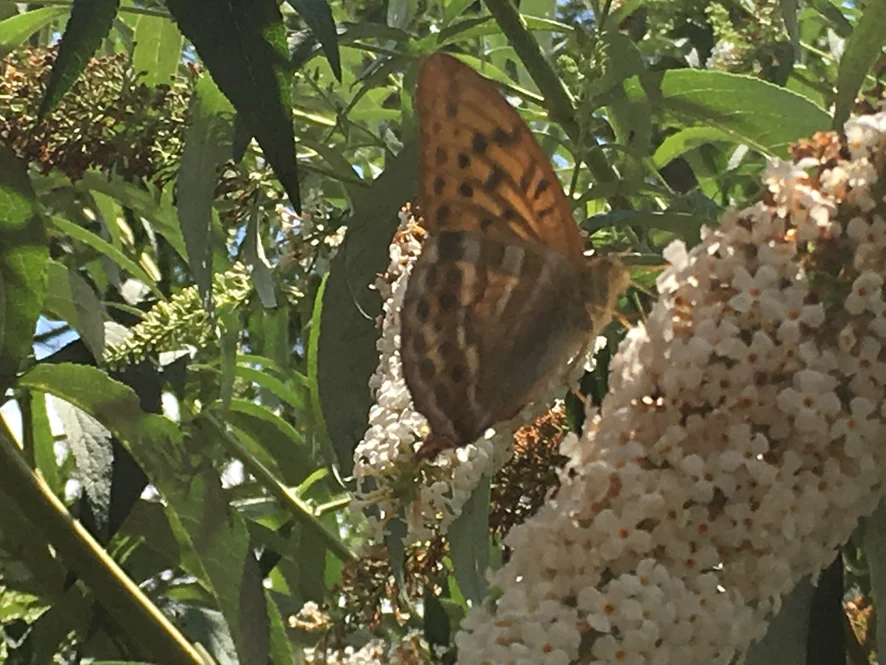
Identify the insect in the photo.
Argynnis paphia
